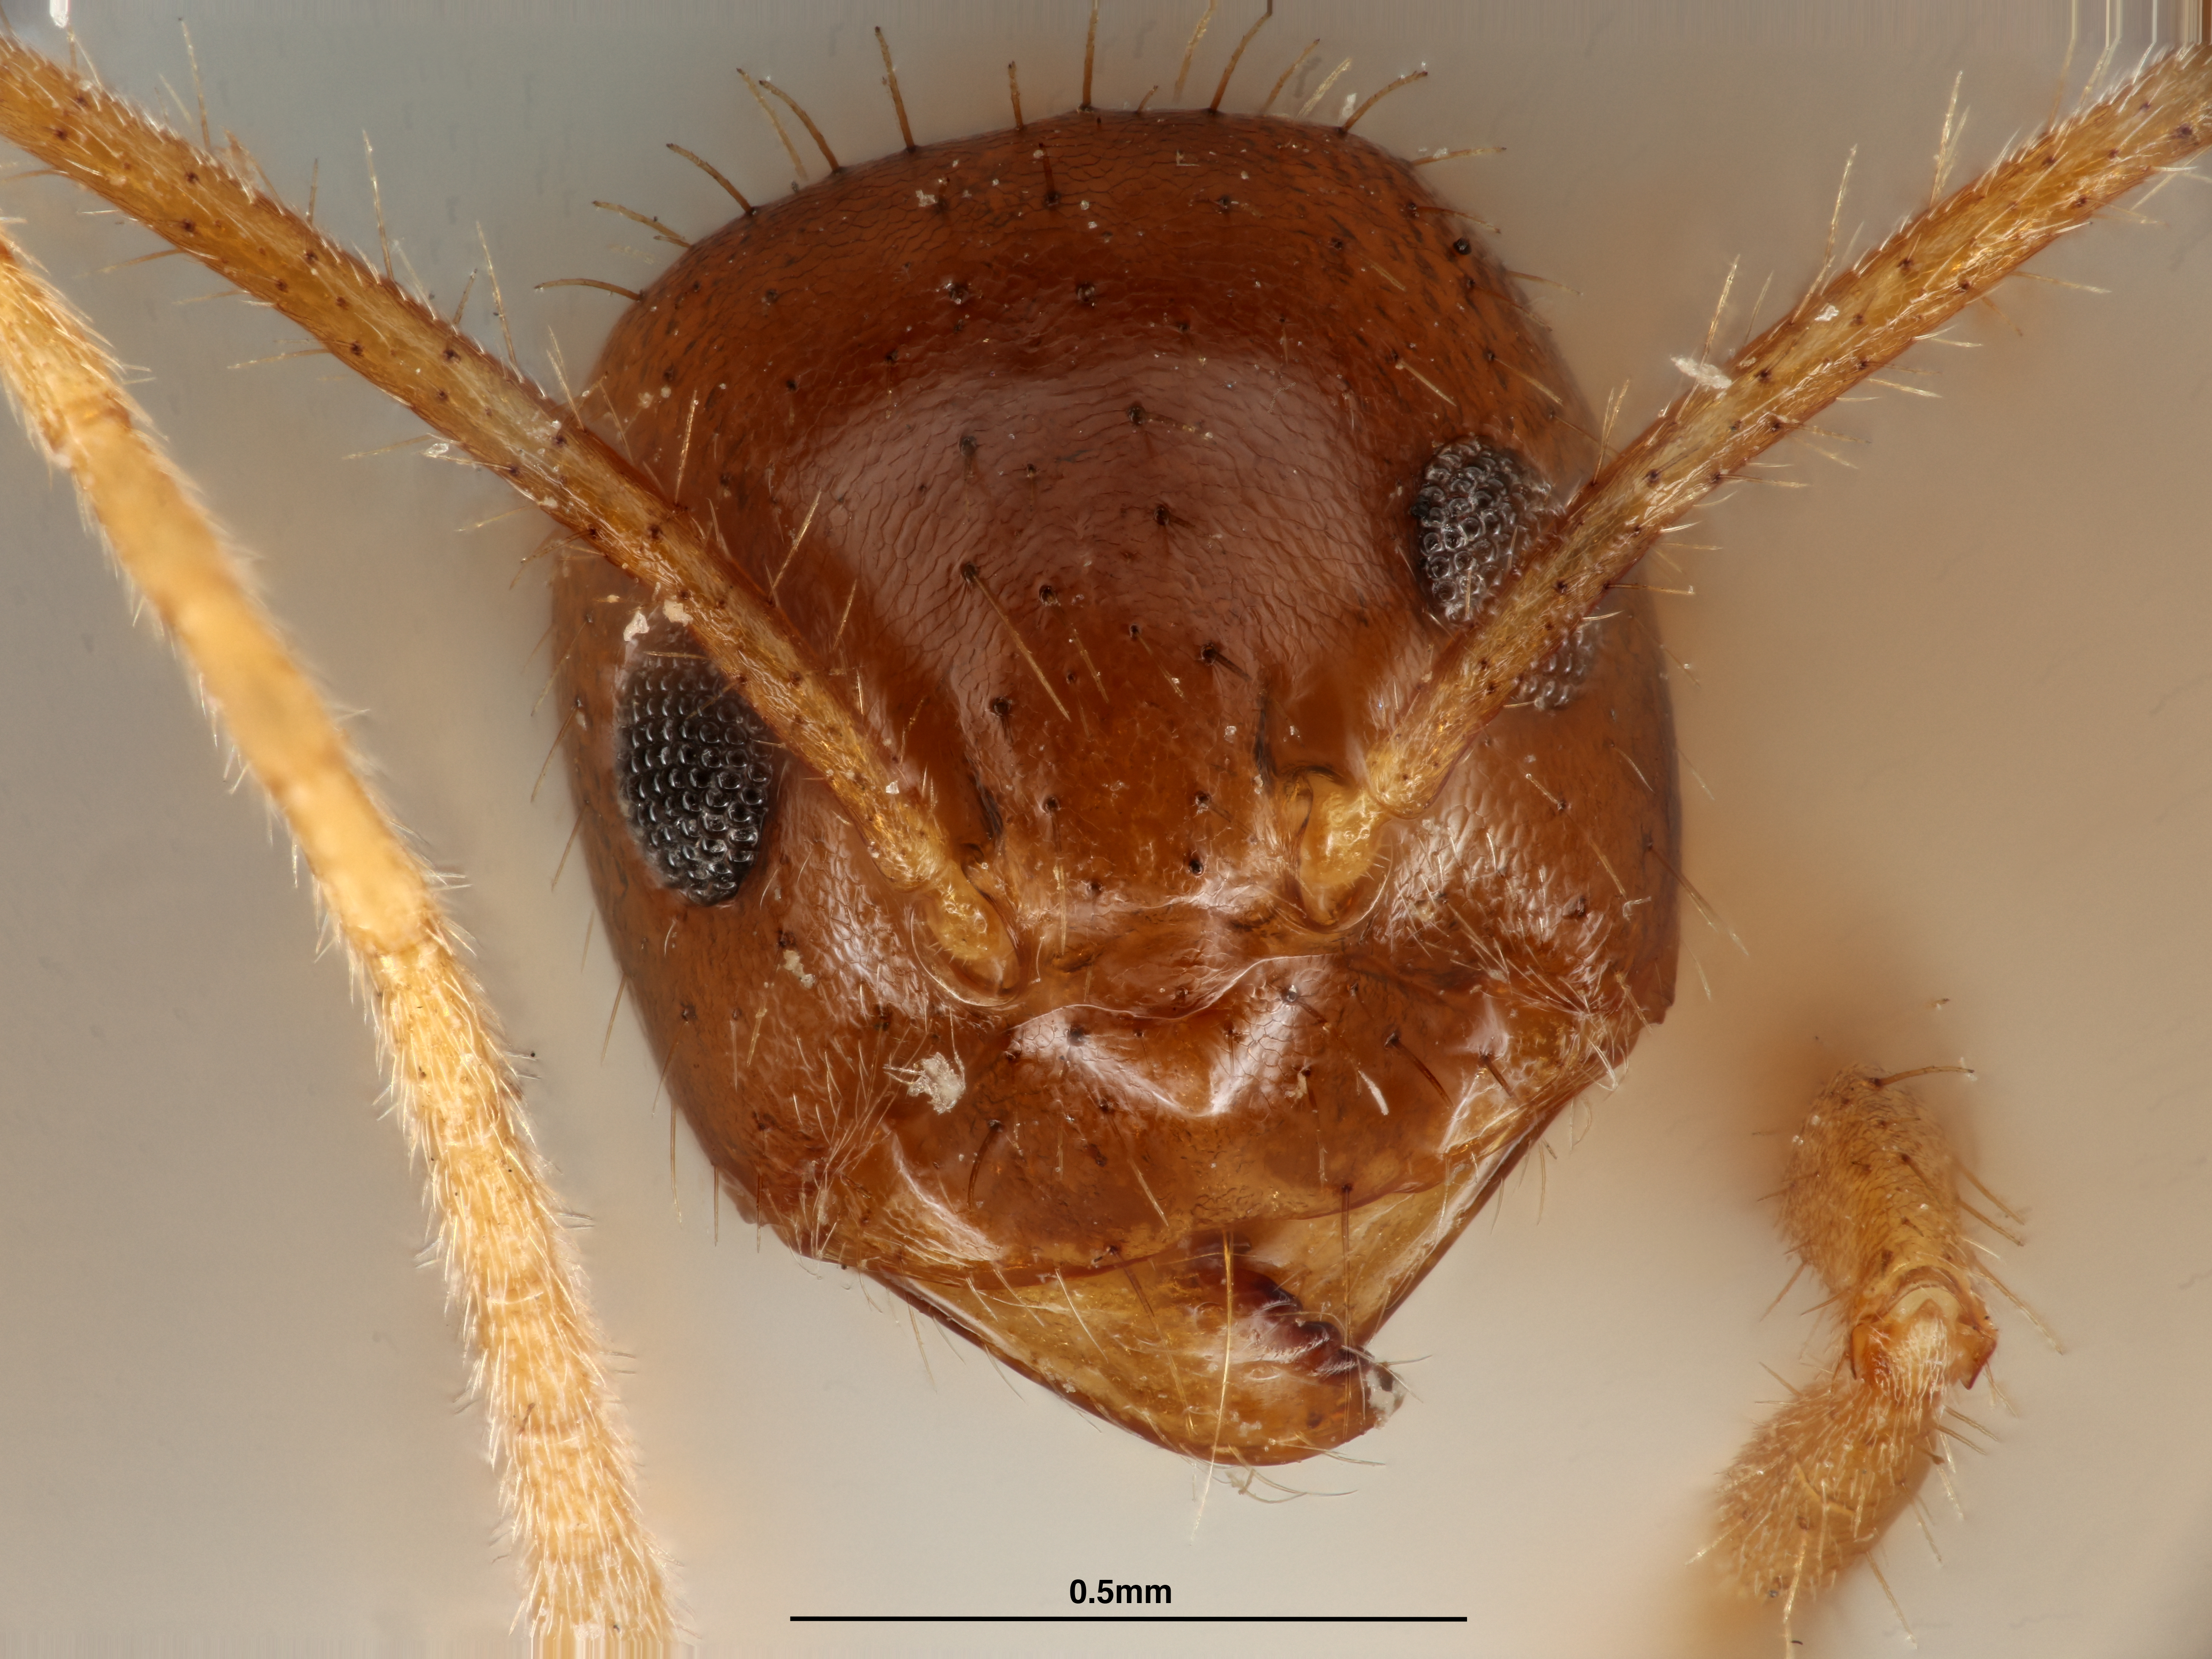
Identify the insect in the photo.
Euprenolepis variegata
